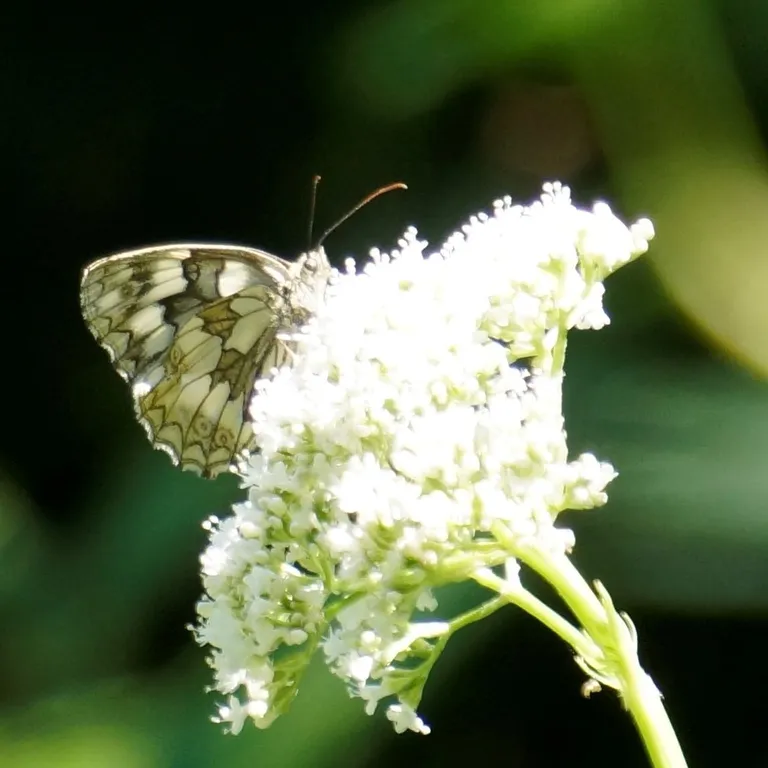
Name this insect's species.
Melanargia galathea
